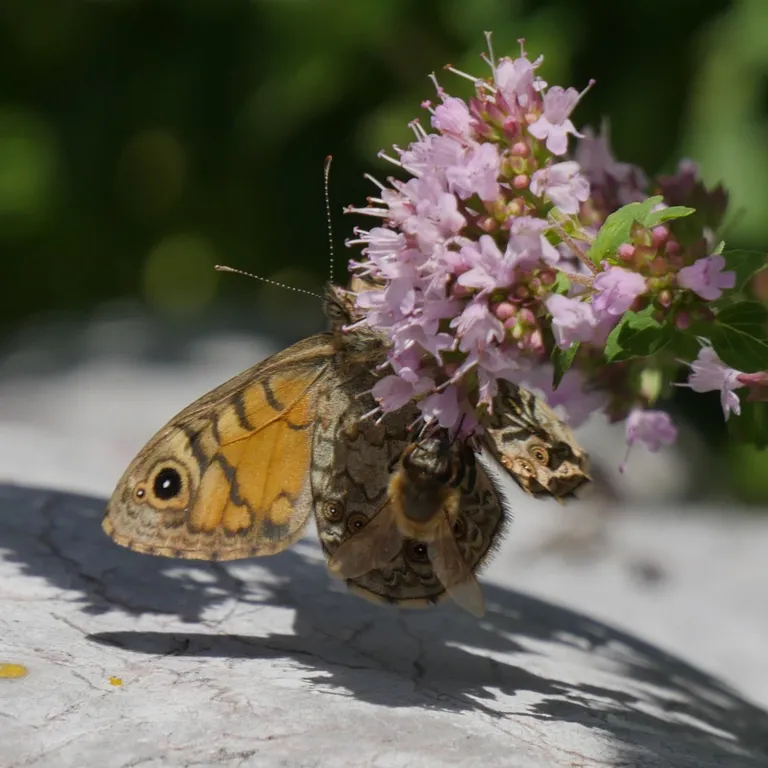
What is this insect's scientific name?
Lasiommata megera (also Pararge megera)
